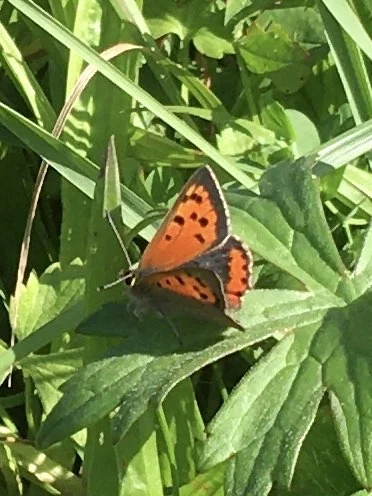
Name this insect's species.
Lycaena phlaeas
